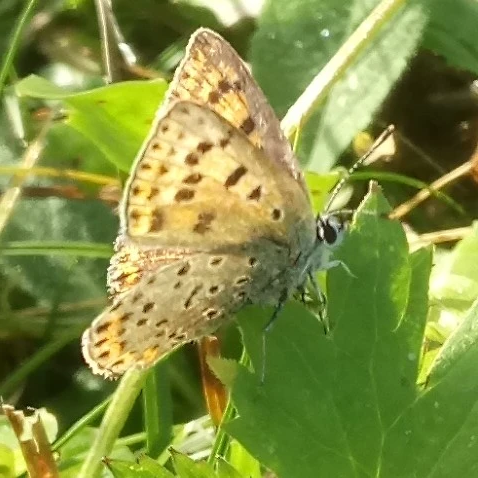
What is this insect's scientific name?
Lycaena tityrus (also Loweia tityrus)
